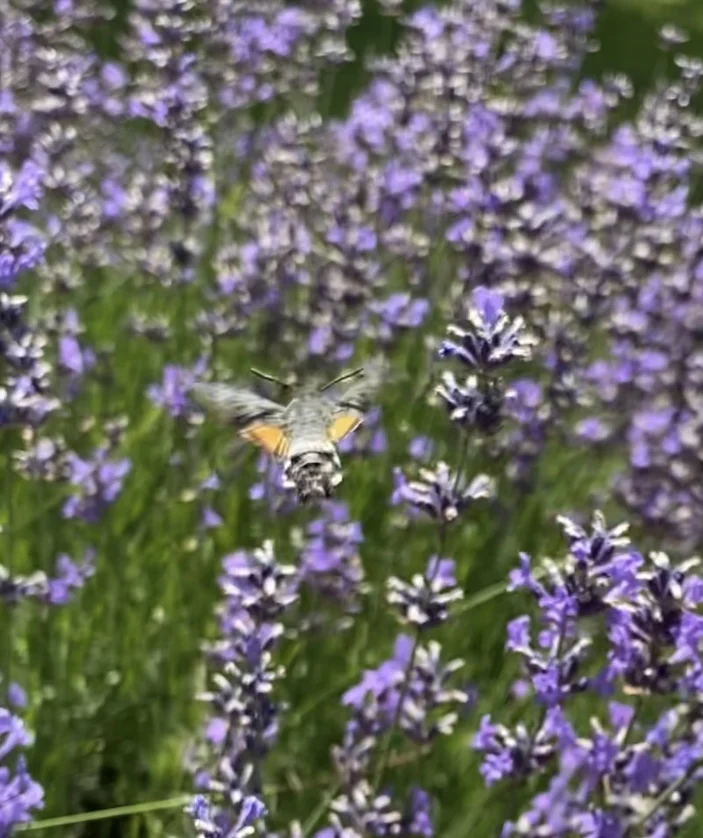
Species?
Macroglossum stellatarum
